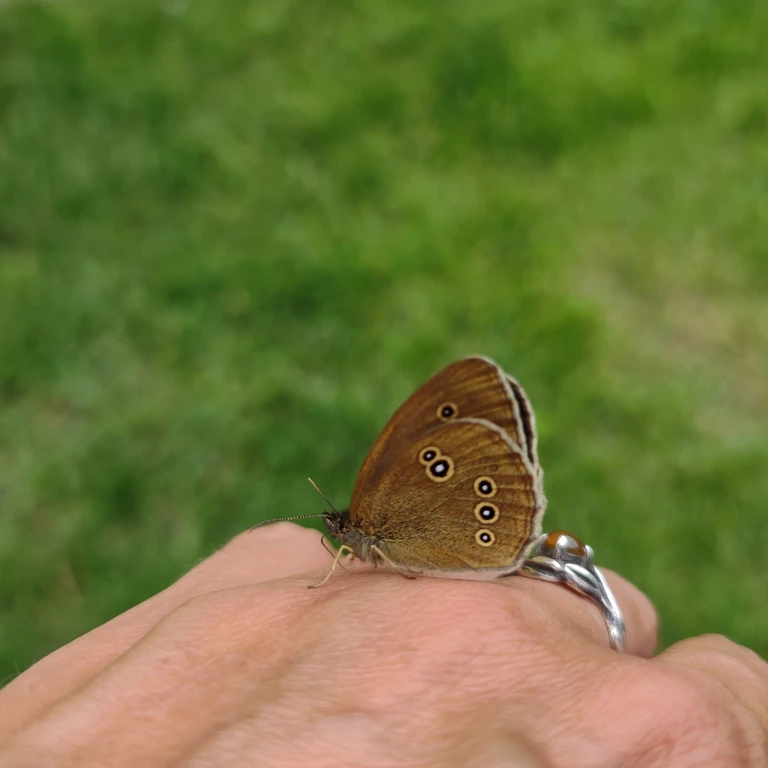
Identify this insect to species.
Aphantopus hyperantus
